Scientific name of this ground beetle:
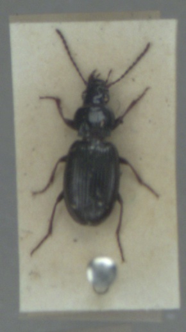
Pterostichus strenuus
